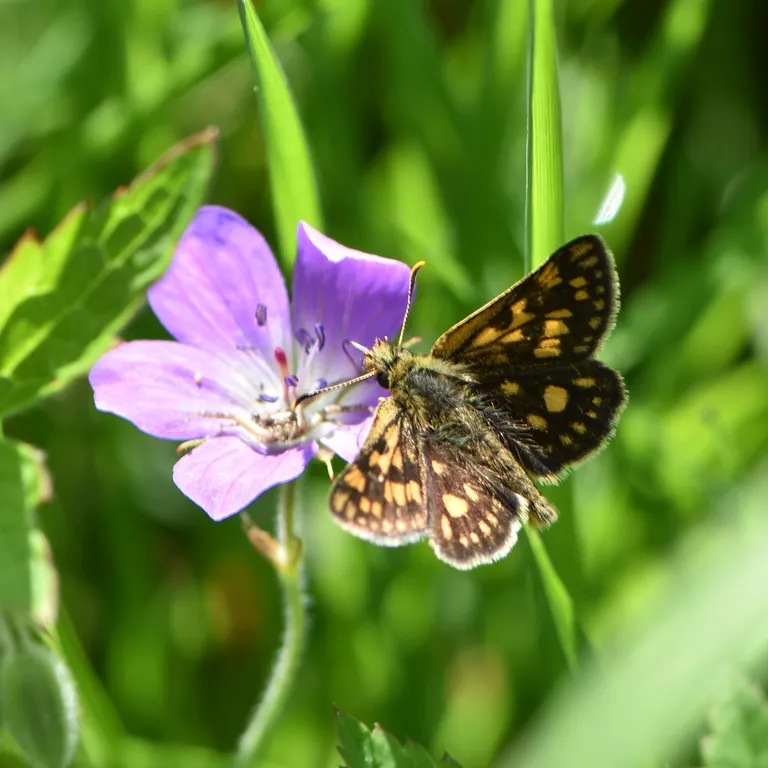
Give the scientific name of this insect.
Carterocephalus palaemon
